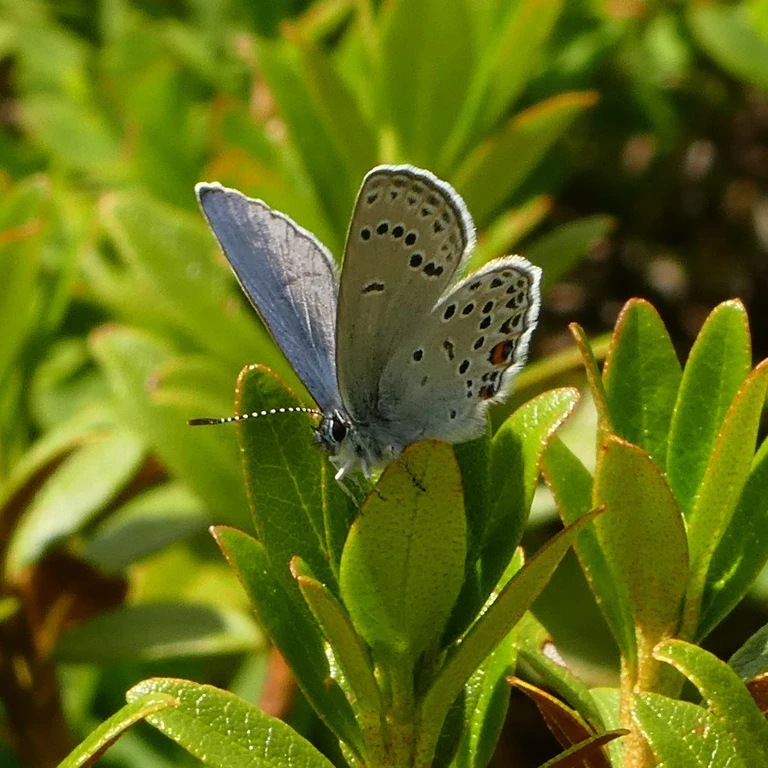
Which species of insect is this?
Agriades optilete (also Vacciniina optilete)
